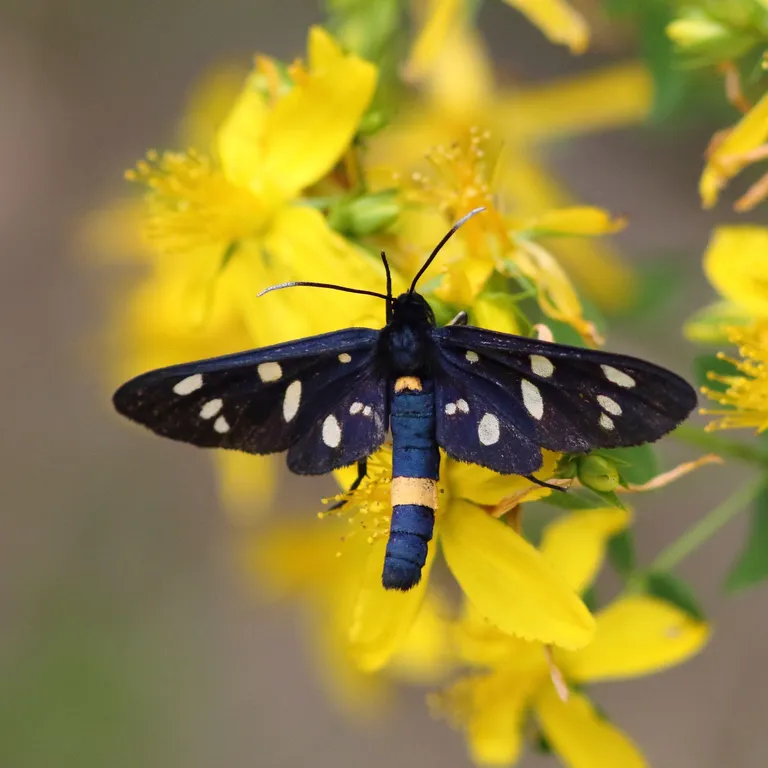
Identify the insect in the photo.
Amata phegea
